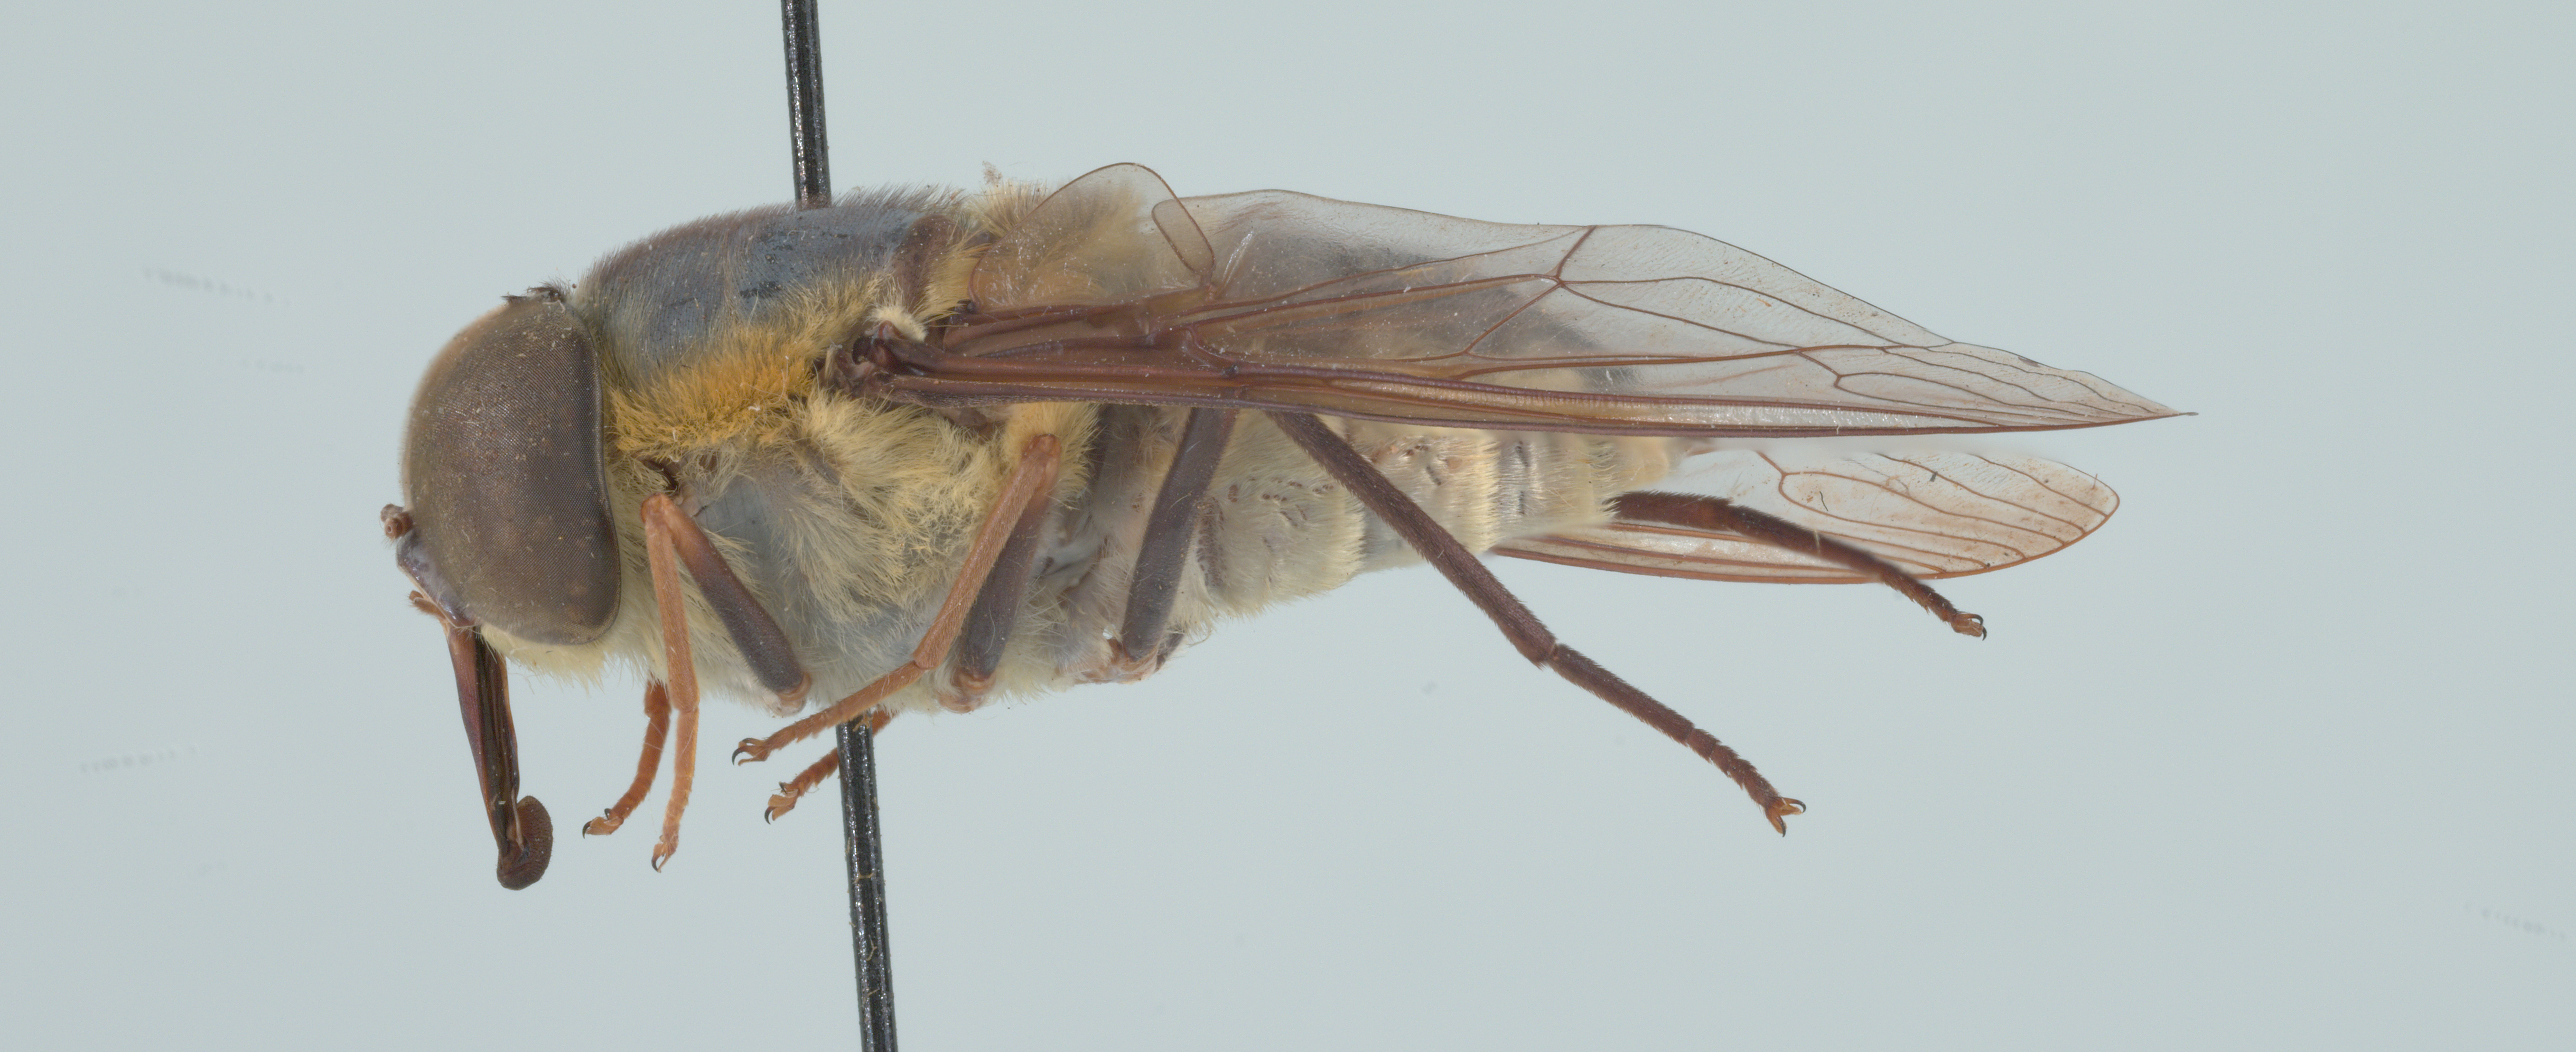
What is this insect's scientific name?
Trichophthalma scapularis
